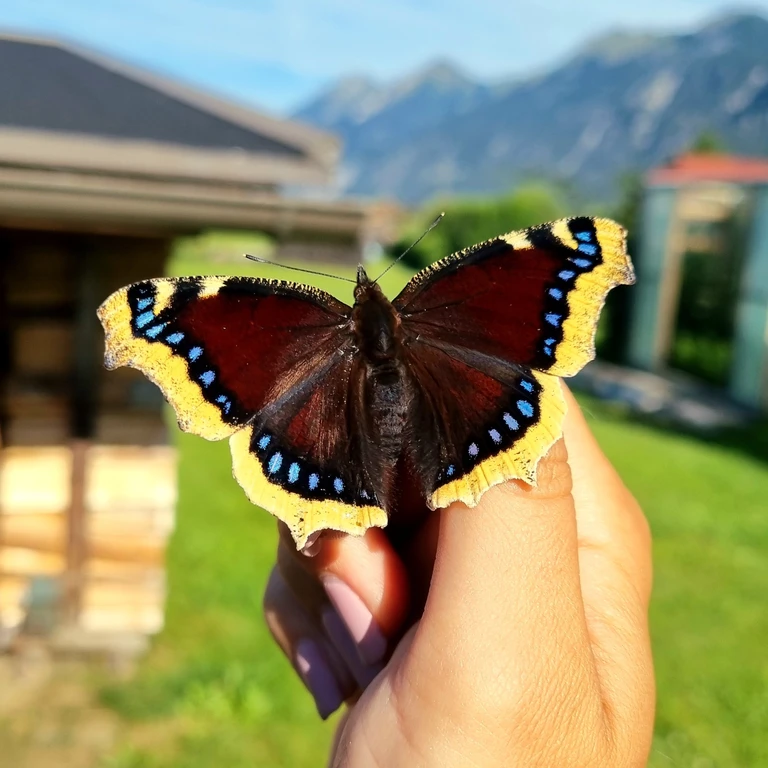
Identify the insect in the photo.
Nymphalis antiopa
